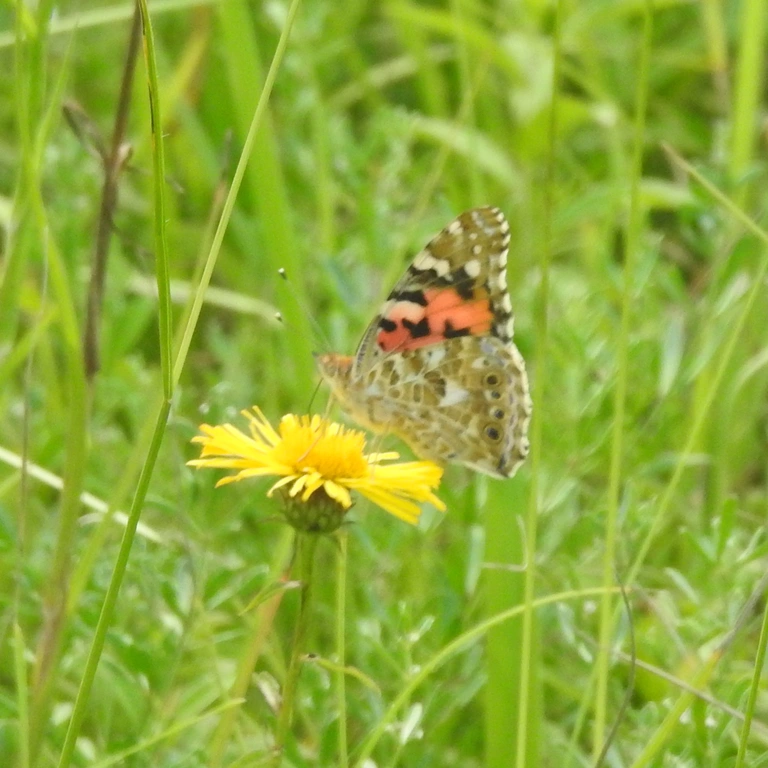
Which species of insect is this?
Vanessa cardui
